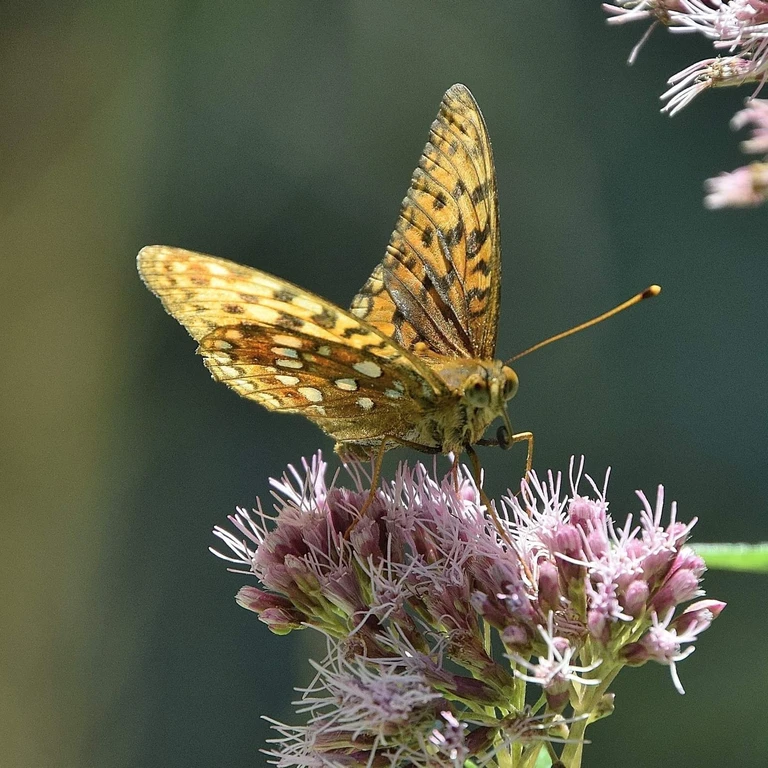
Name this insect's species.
Fabriciana adippe
